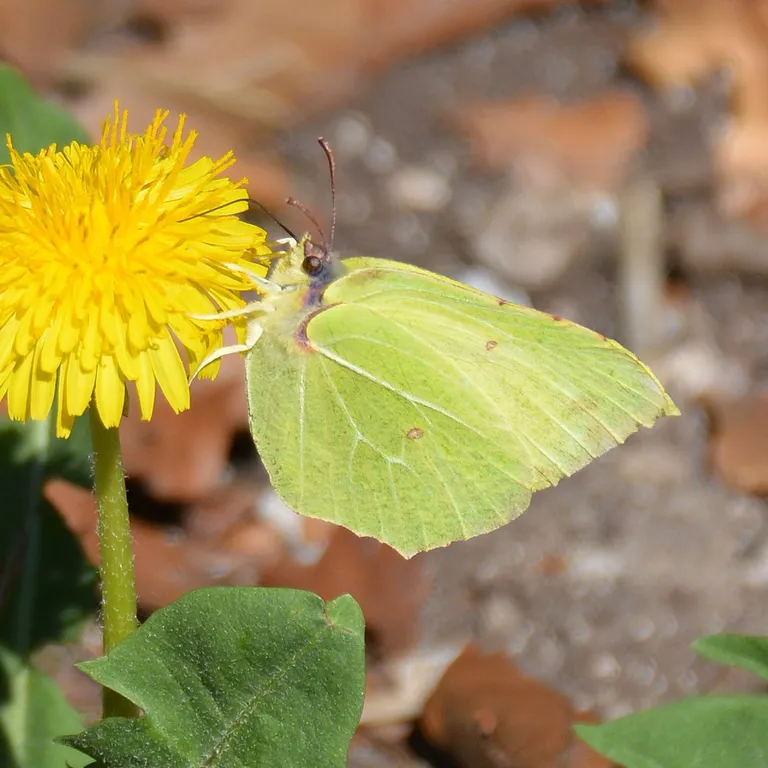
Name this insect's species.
Gonepteryx rhamni
